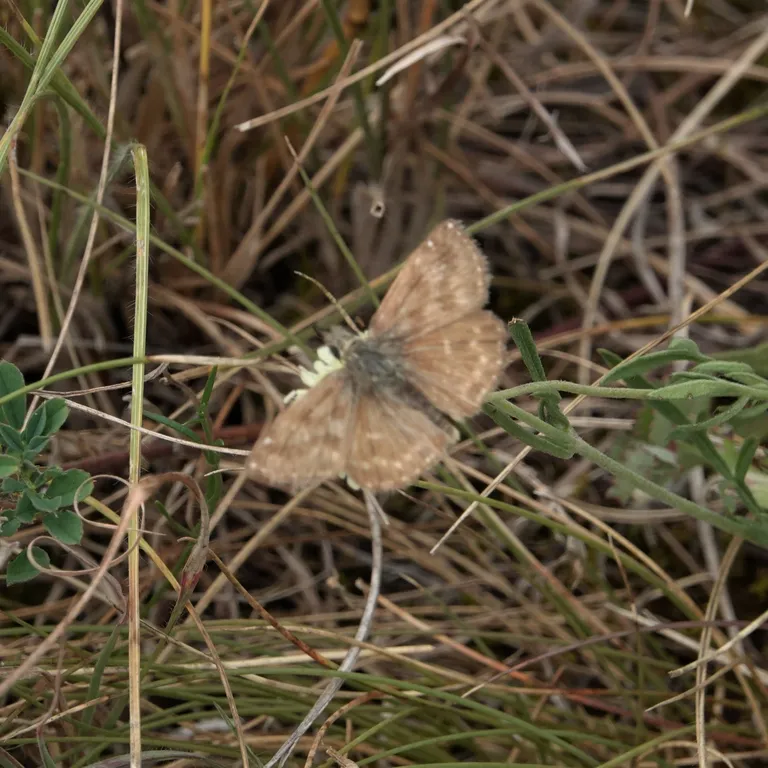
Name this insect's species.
Erynnis tages
